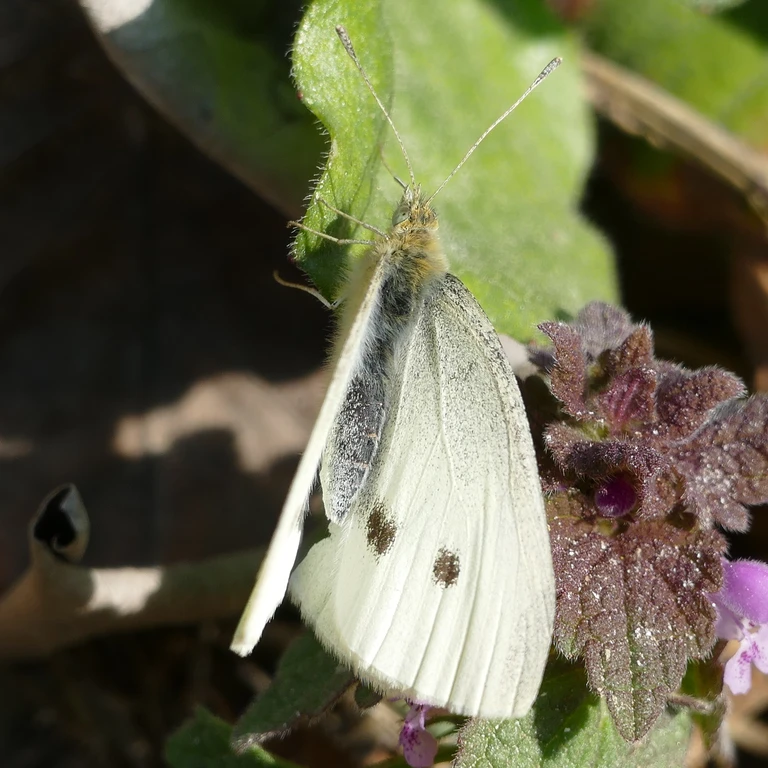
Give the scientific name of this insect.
Pieris rapae
